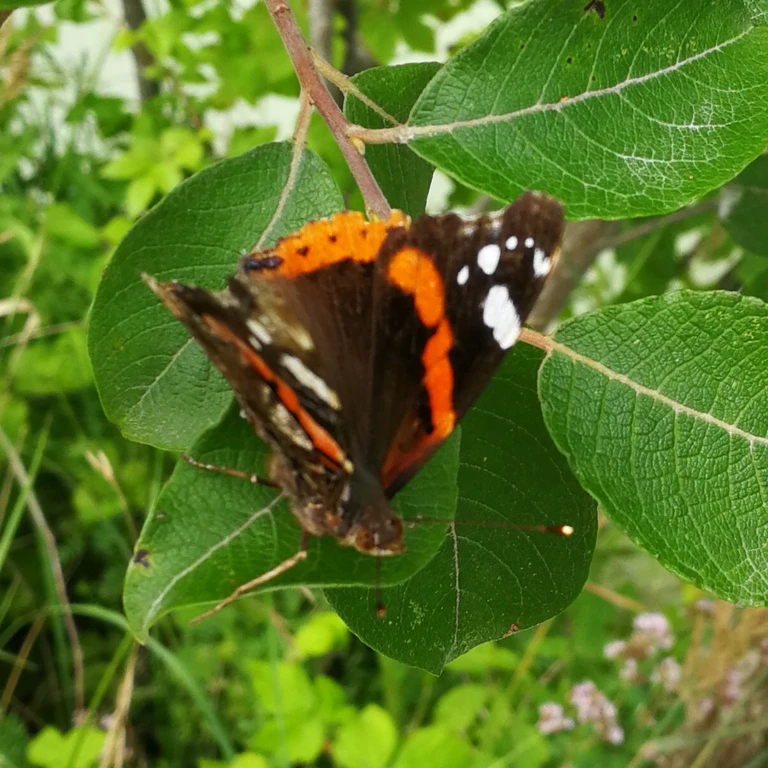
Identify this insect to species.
Vanessa atalanta
